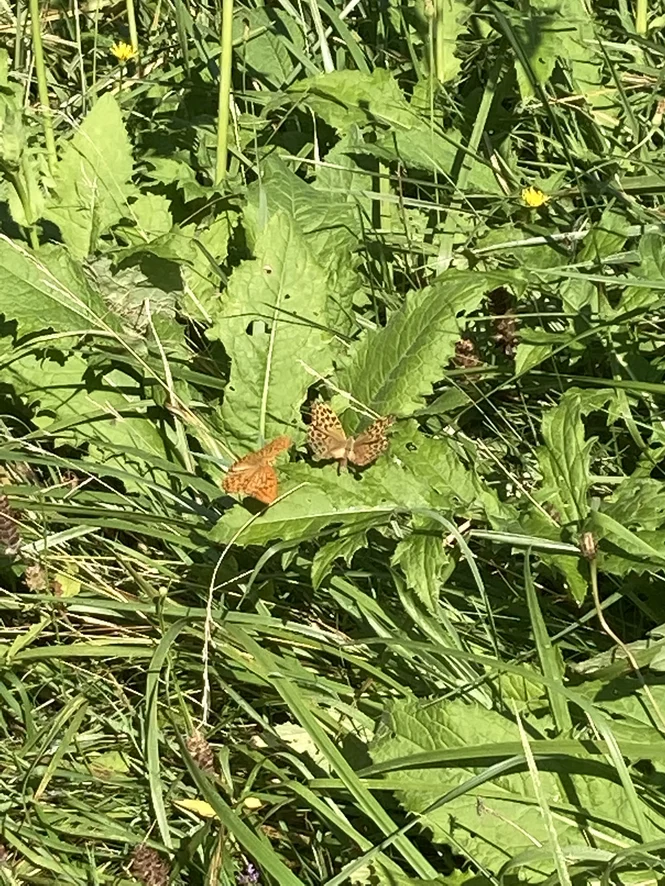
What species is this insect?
Argynnis paphia
